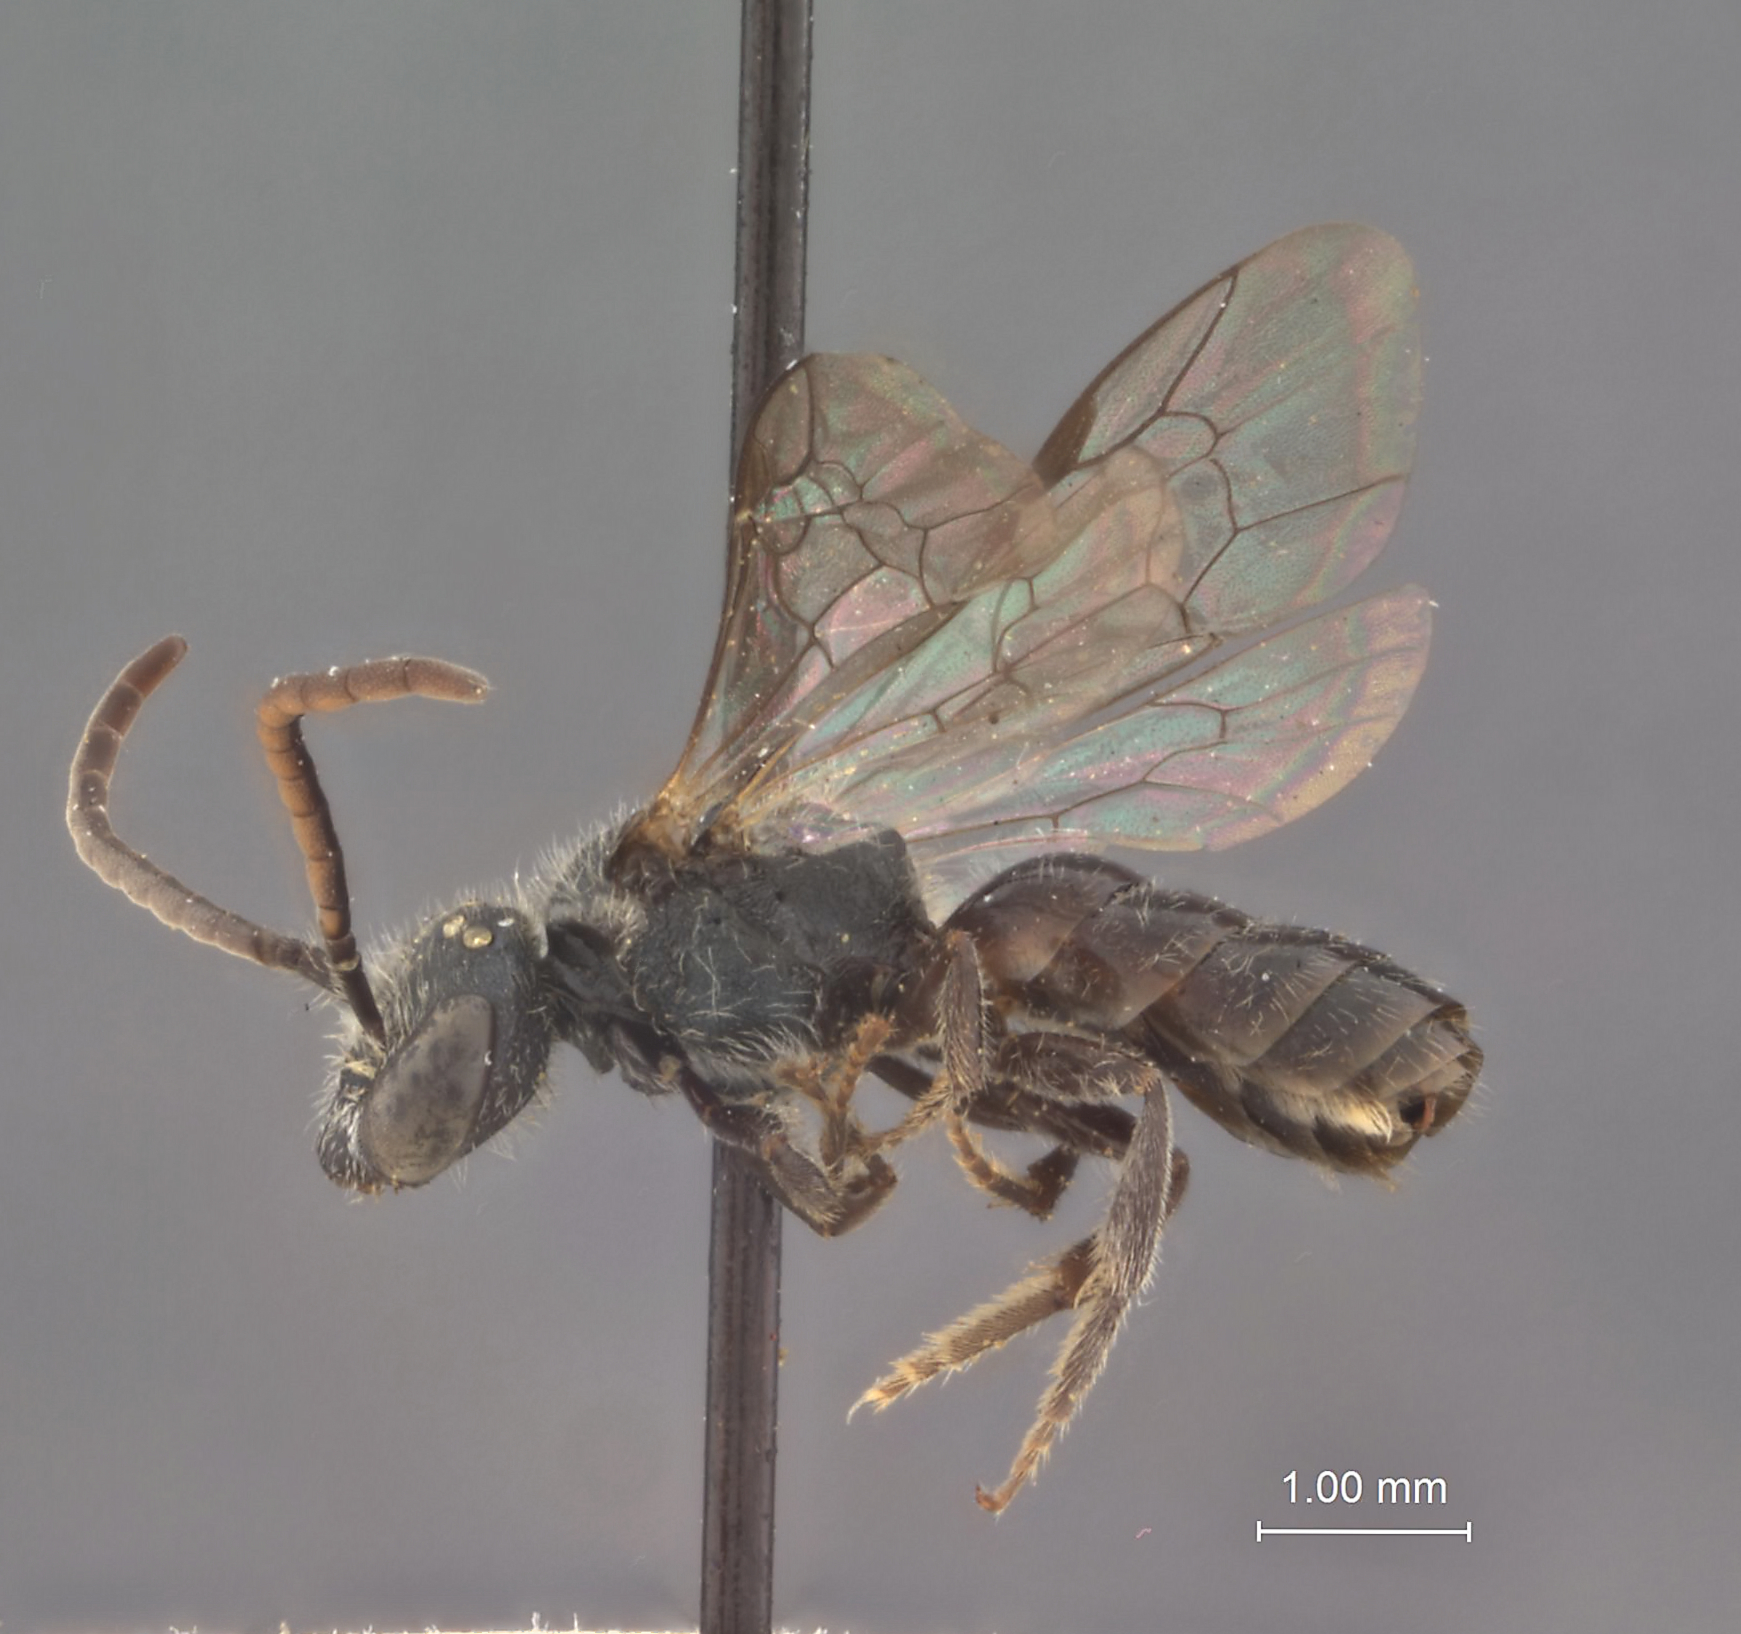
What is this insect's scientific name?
Halictus consonus
